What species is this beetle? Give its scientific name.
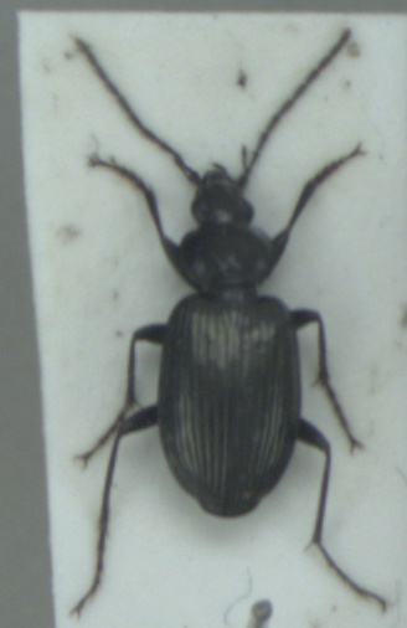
Agonum viduum
